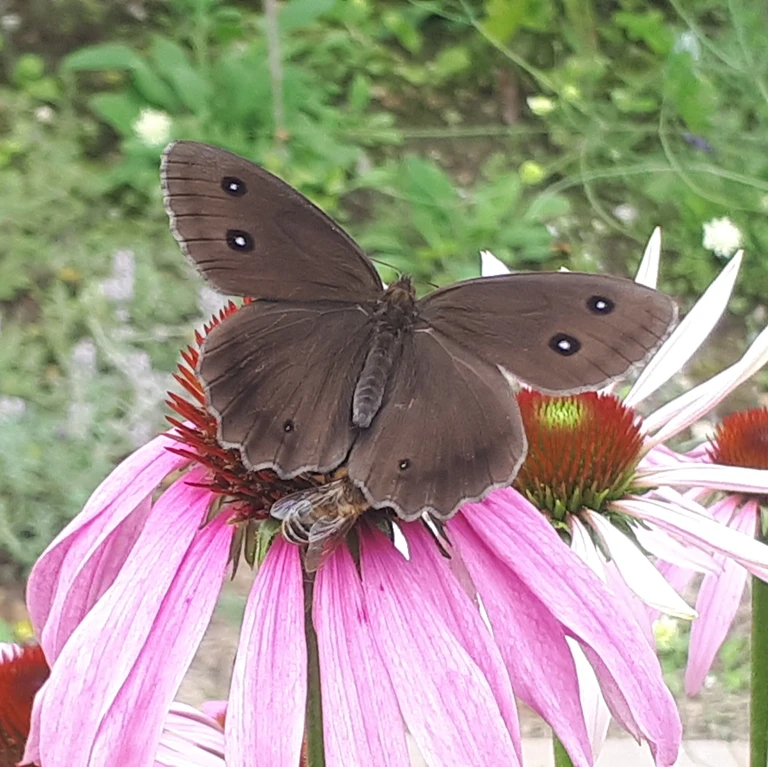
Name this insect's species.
Minois dryas
